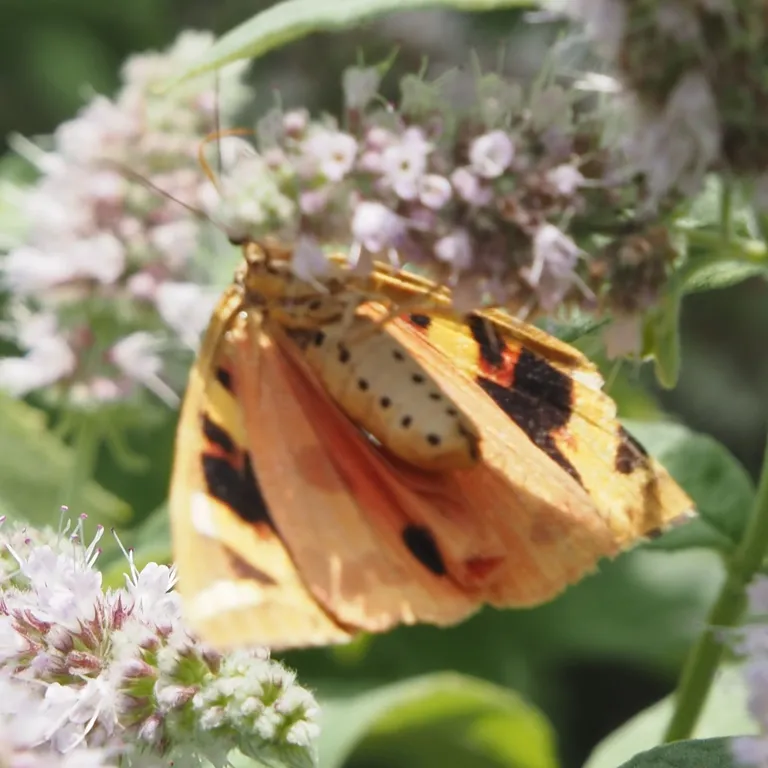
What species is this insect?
Euplagia quadripunctaria
